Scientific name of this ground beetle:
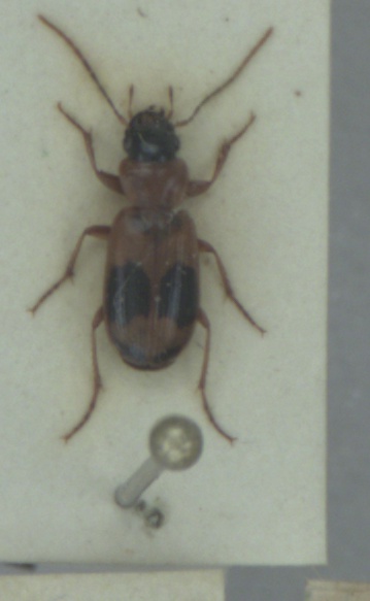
Badister unipustulatus
